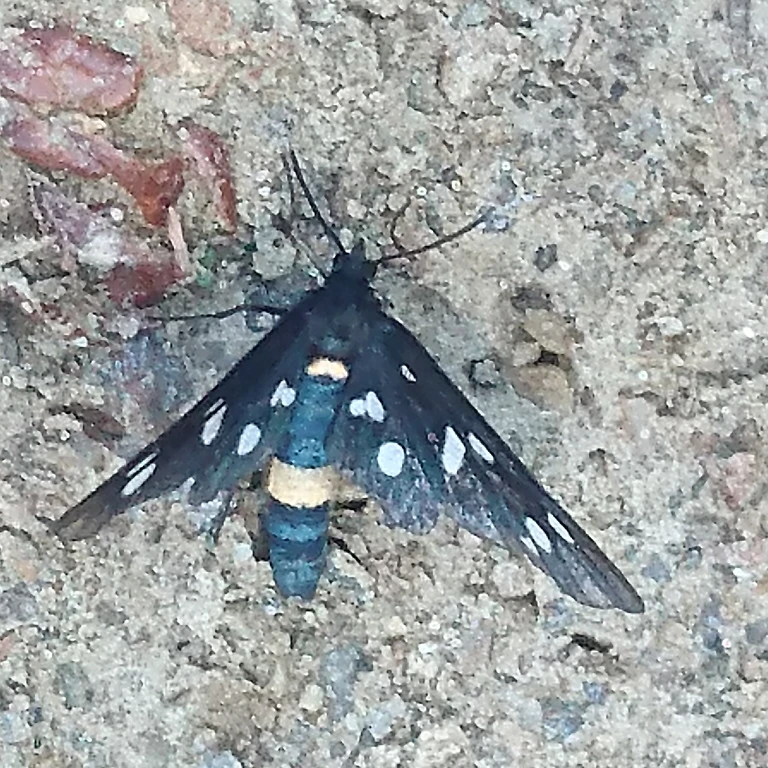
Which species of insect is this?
Amata phegea
